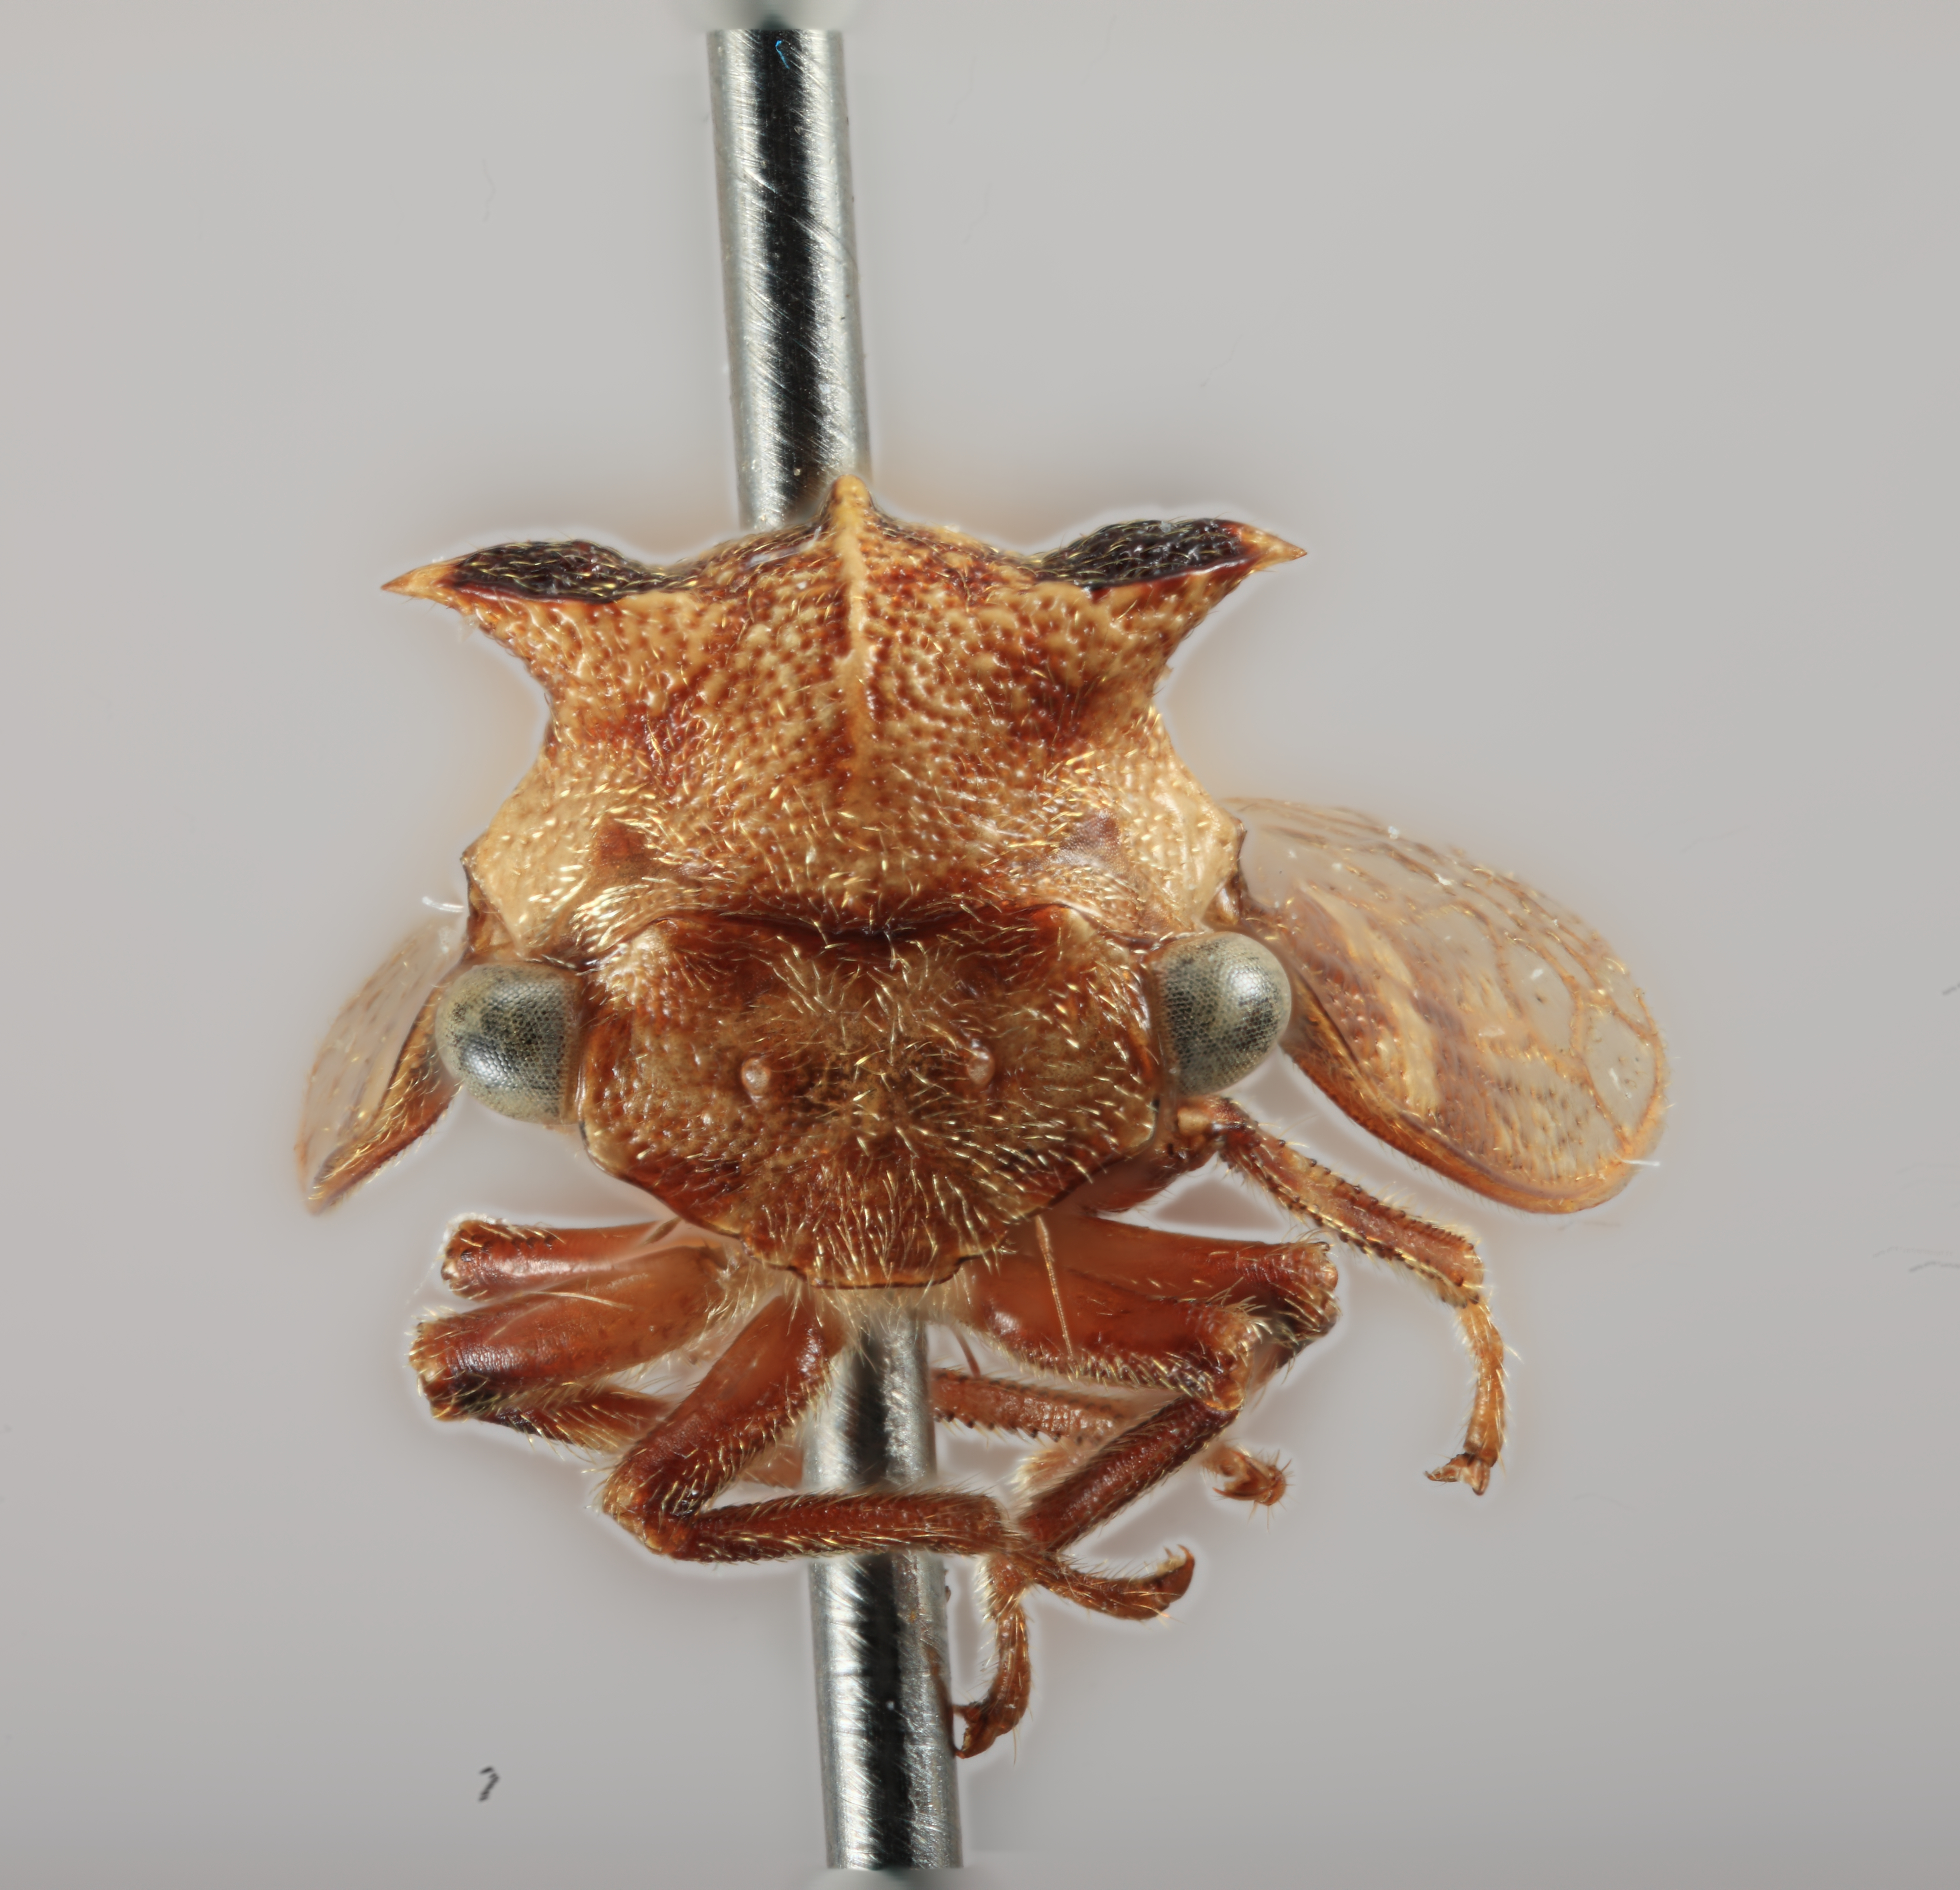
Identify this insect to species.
Tolania anomalai
